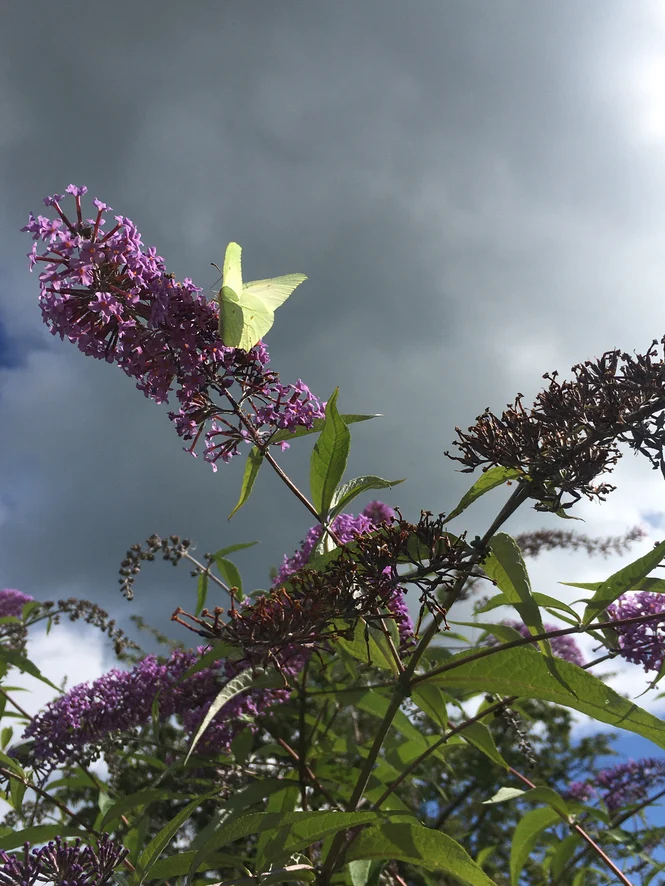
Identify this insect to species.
Gonepteryx rhamni
